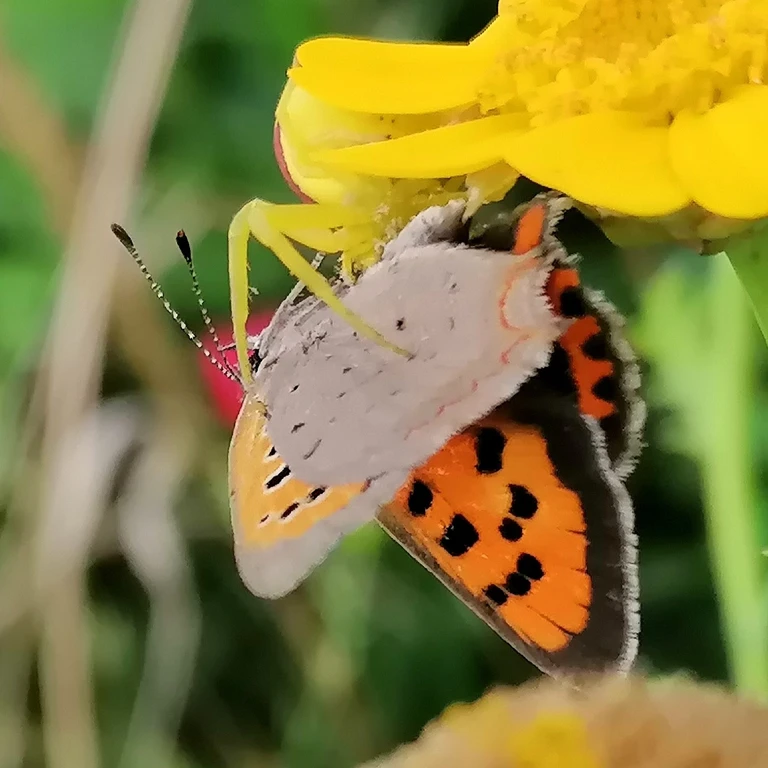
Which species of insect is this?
Lycaena phlaeas
